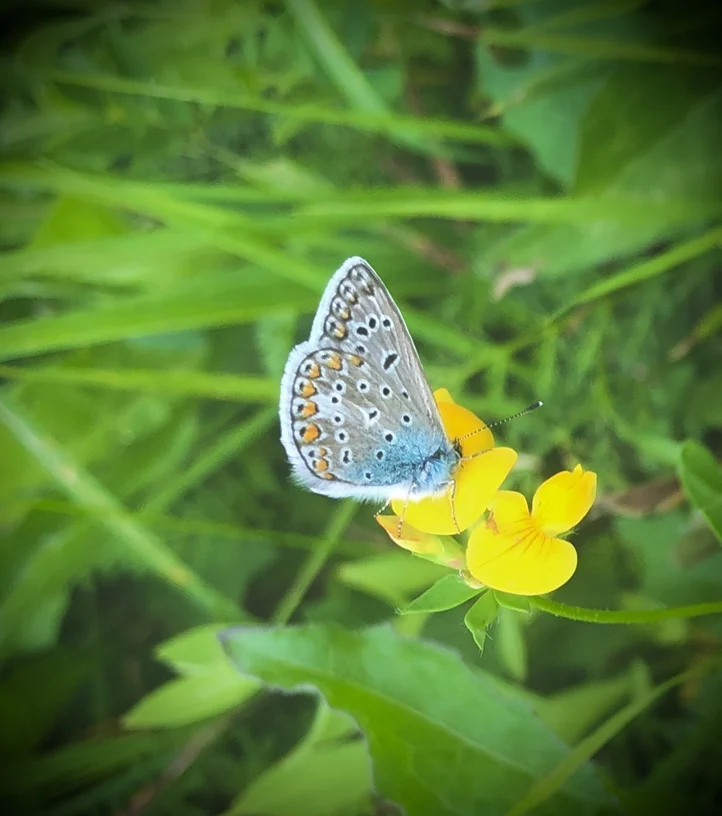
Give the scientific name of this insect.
Polyommatus icarus
